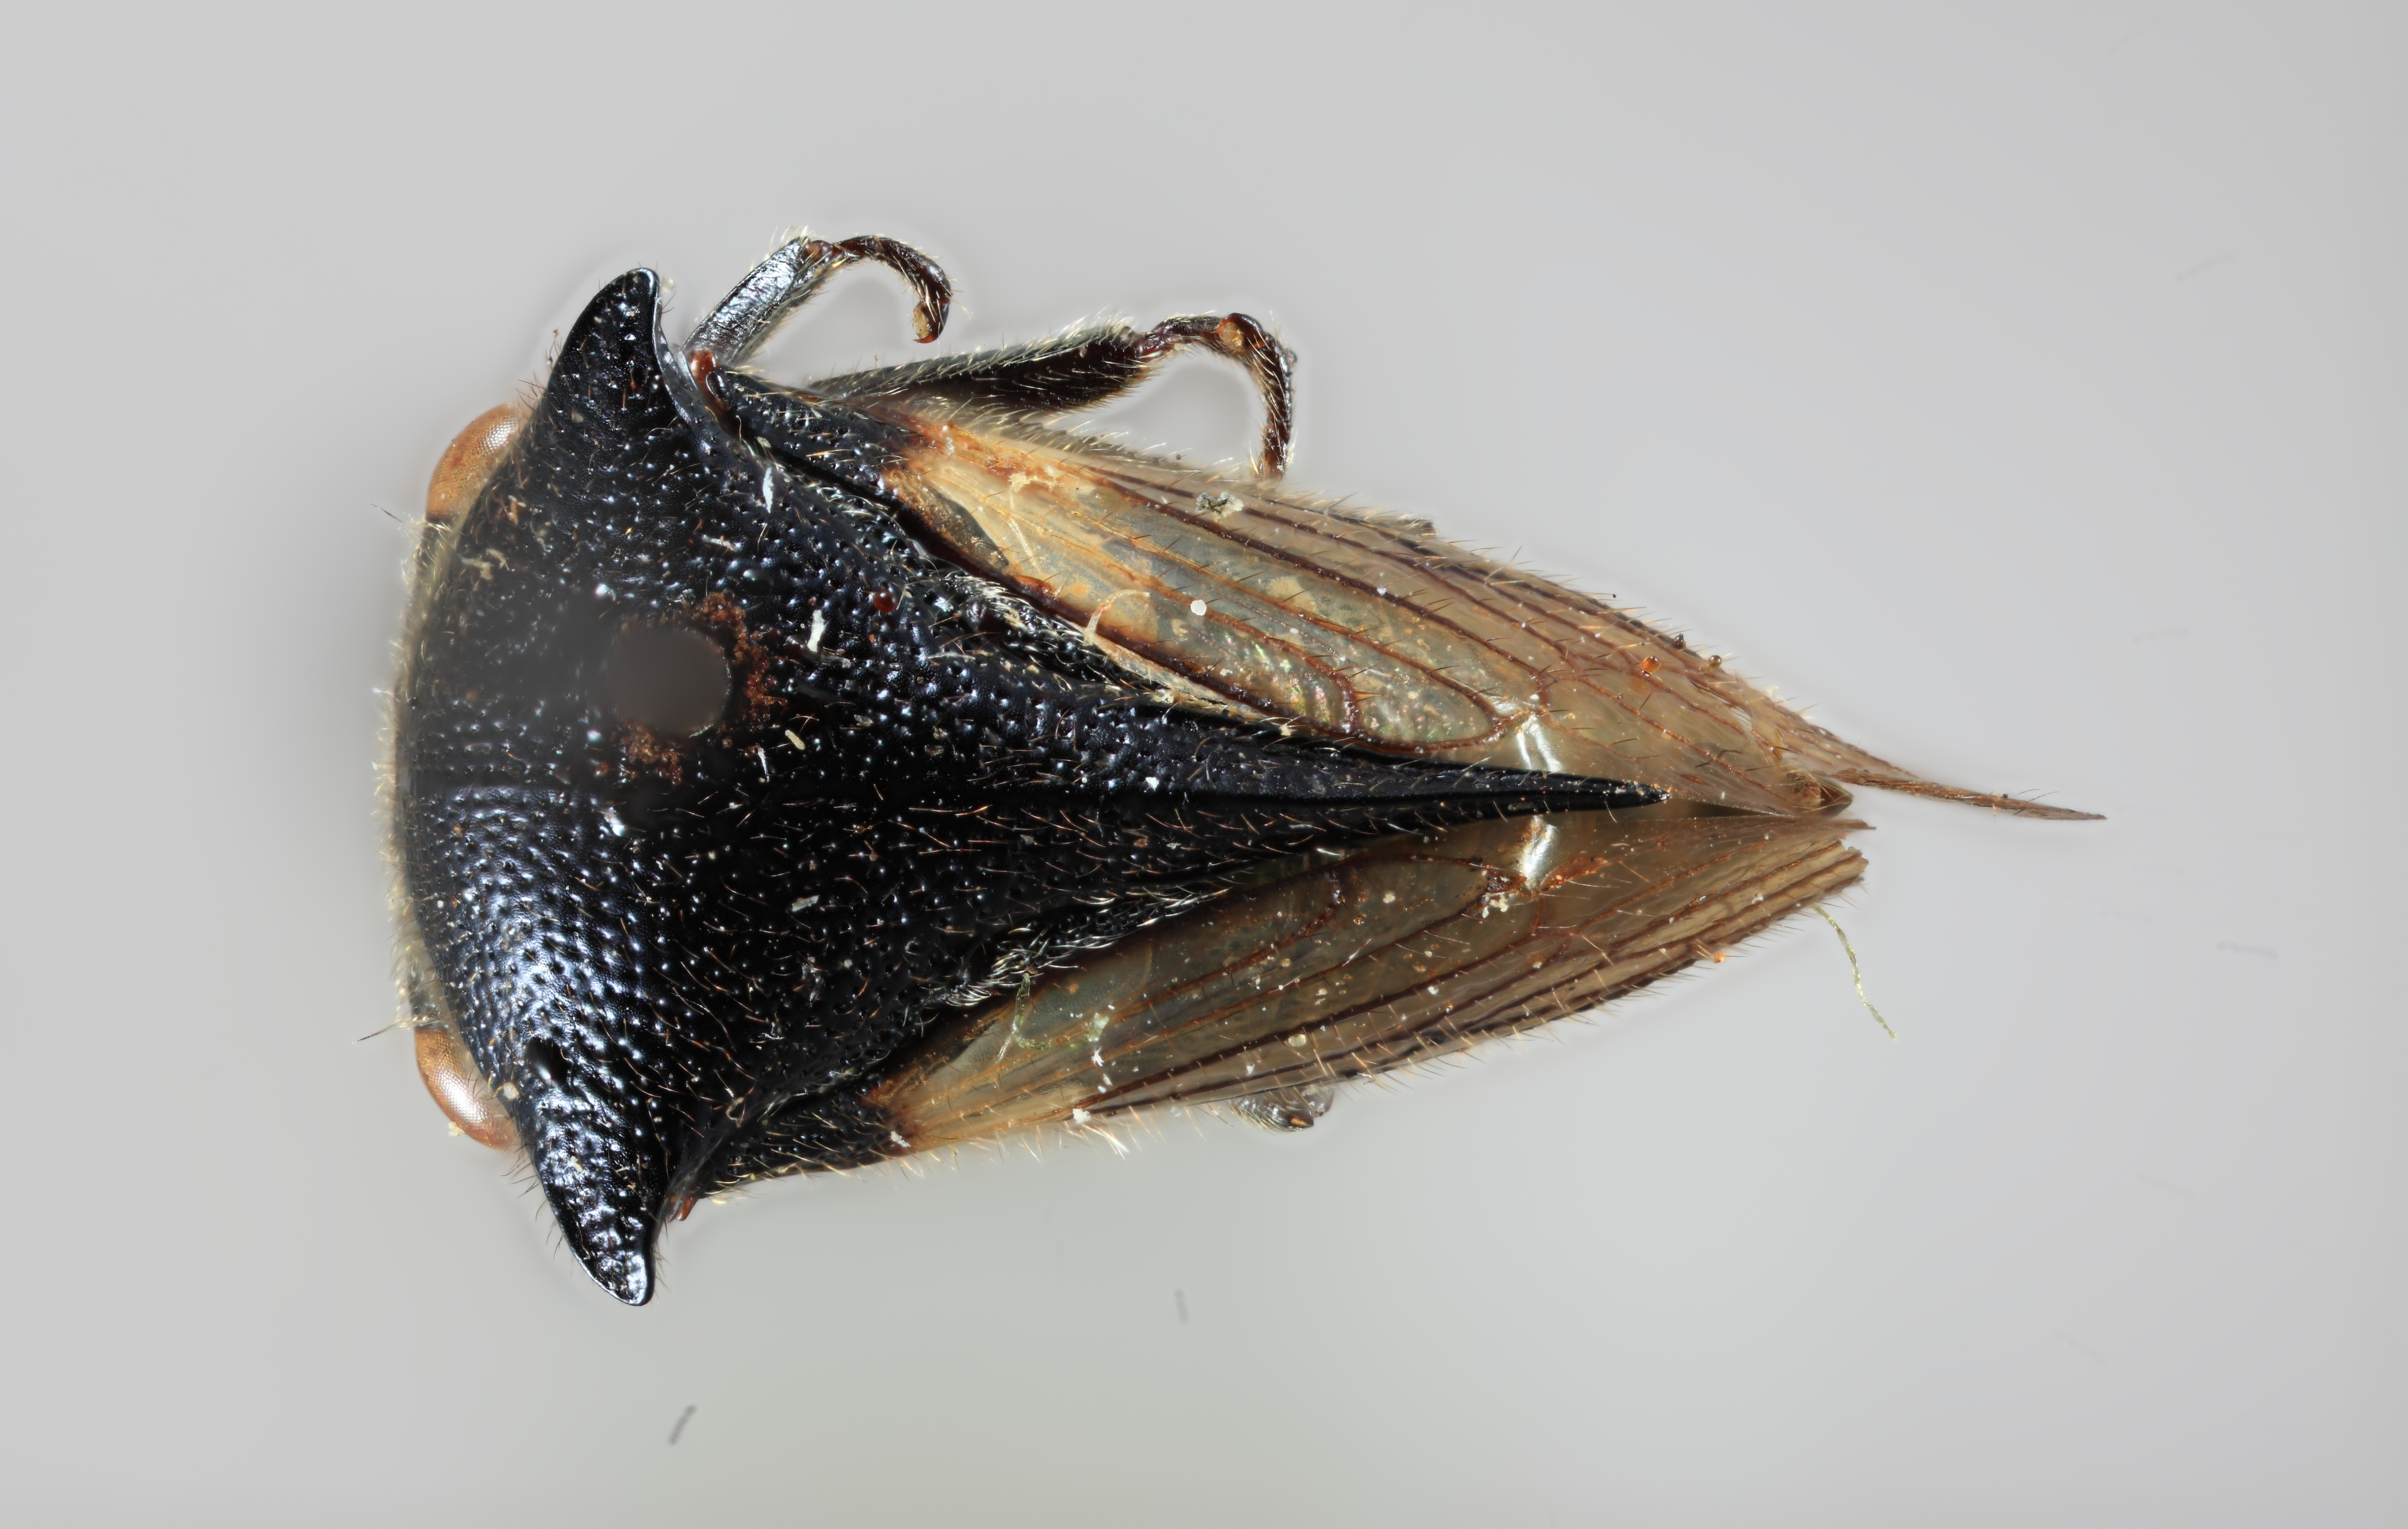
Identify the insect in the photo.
Tricentrus purpureus
